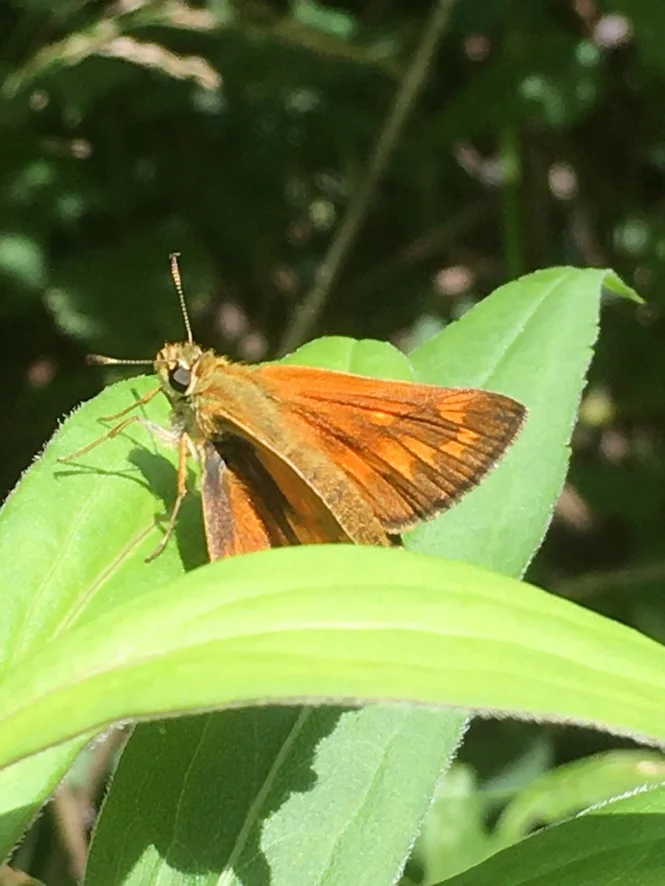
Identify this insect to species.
Ochlodes sylvanus (also Ochlodes venata)
